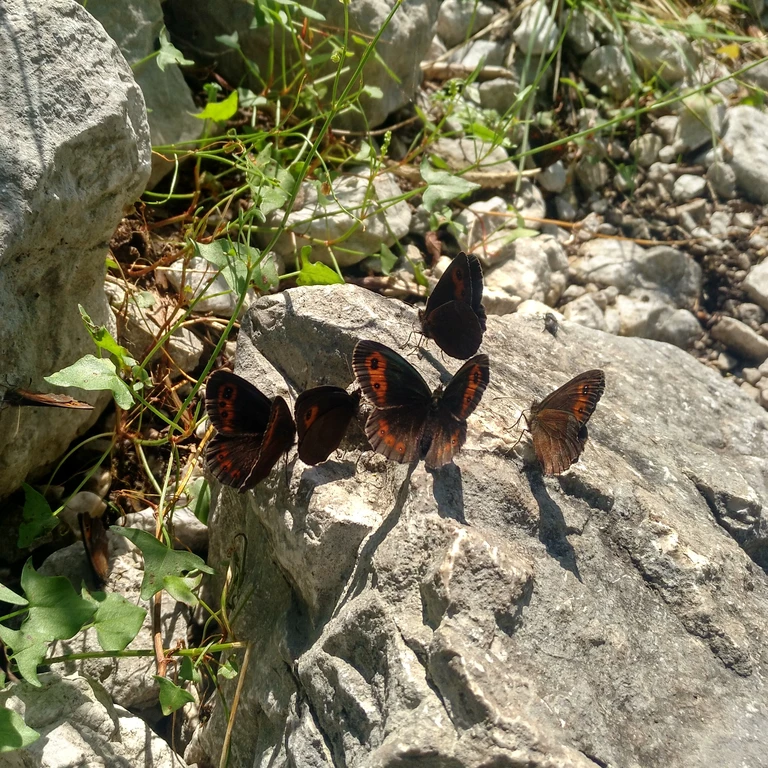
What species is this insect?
Erebia aethiops
